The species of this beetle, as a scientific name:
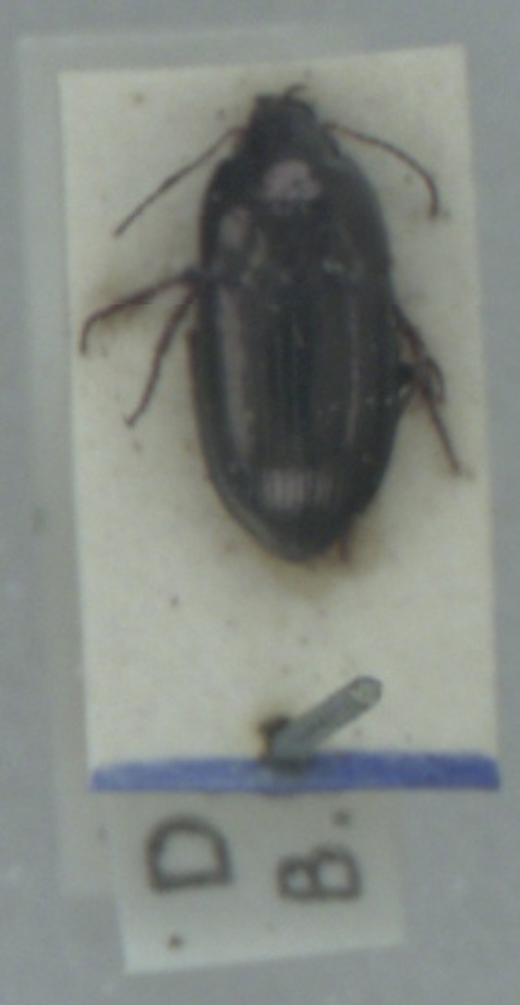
Amara communis
